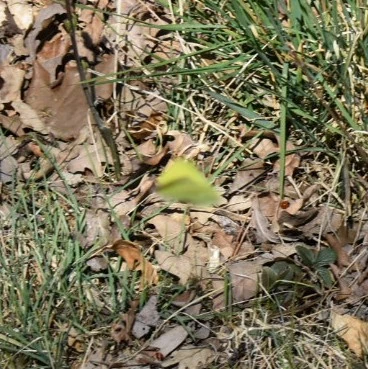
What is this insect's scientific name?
Gonepteryx rhamni
